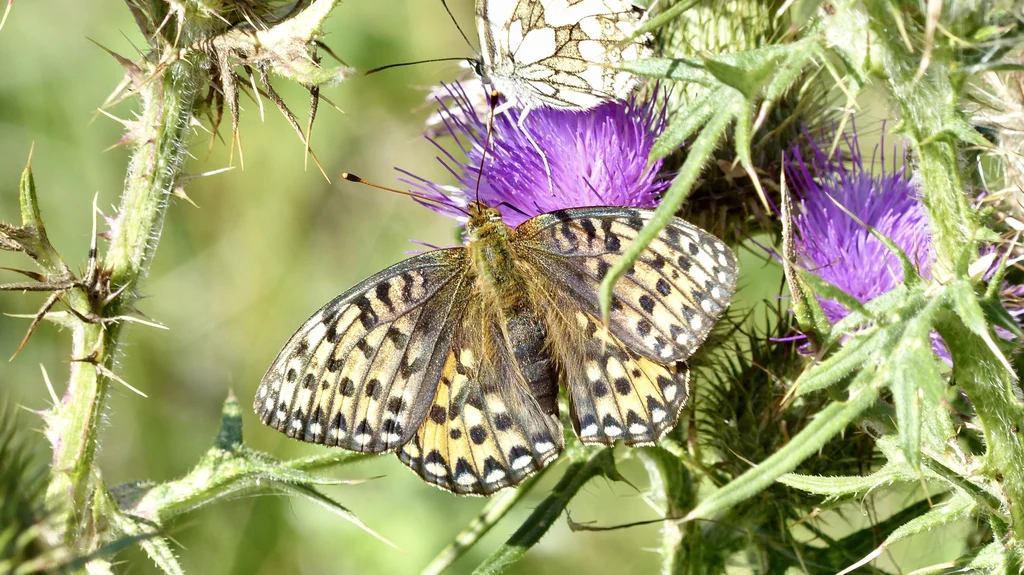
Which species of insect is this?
Speyeria aglaja
